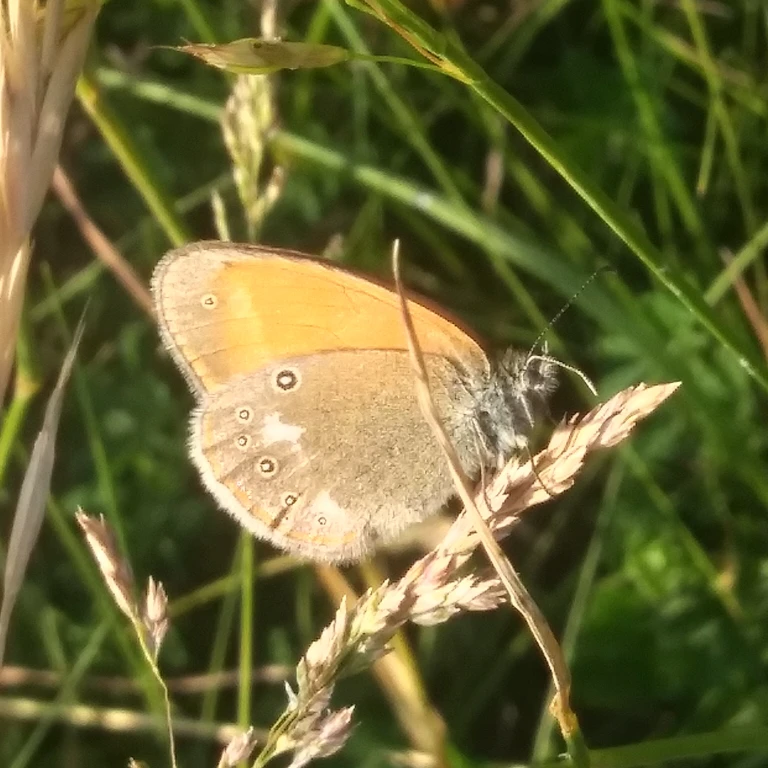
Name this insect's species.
Coenonympha glycerion (also Coenonympha iphis)
